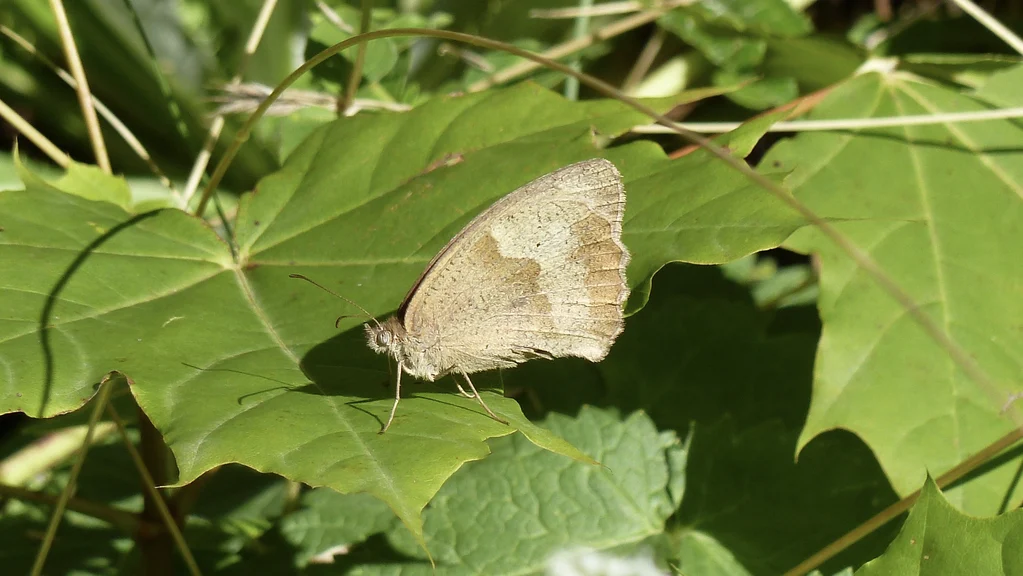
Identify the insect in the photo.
Maniola jurtina
